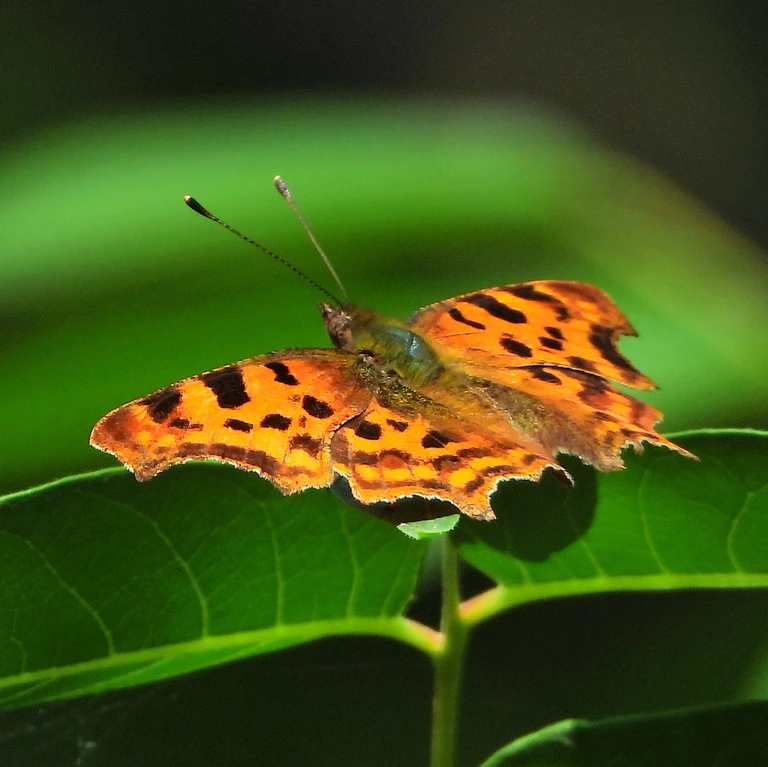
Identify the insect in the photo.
Polygonia c-album
